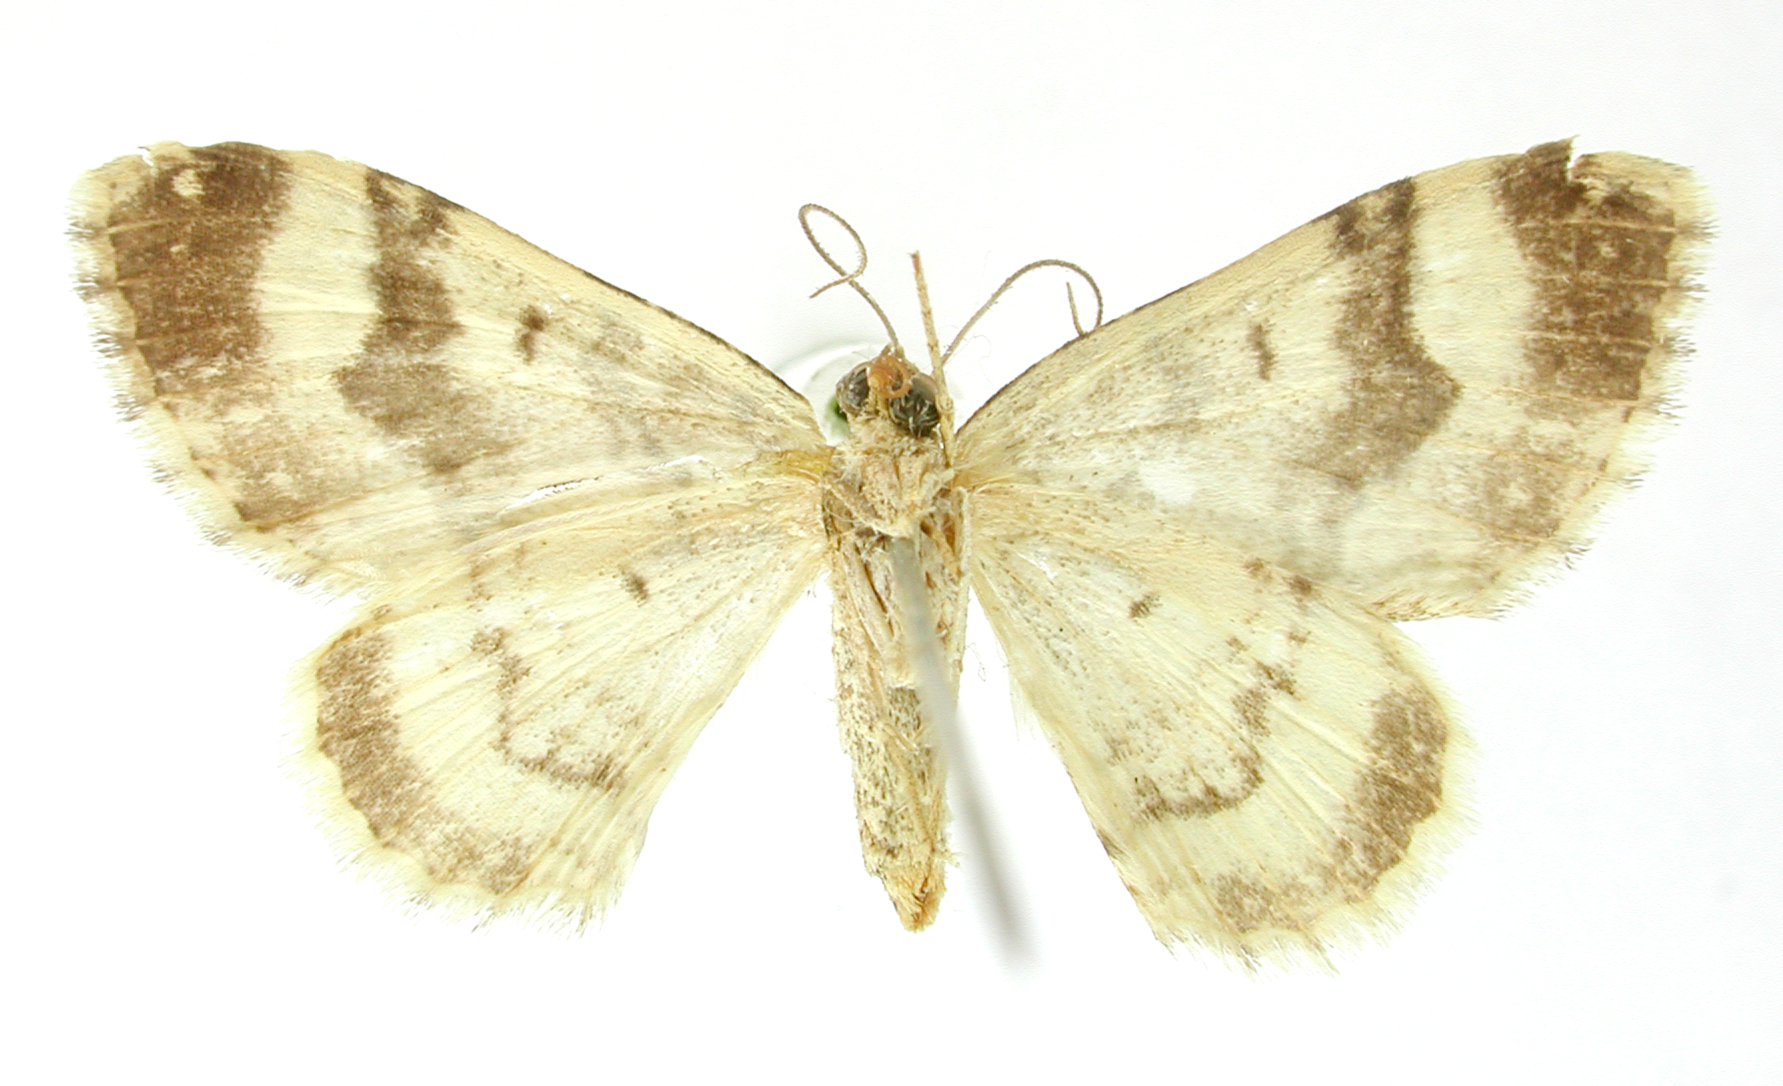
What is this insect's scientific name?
Hammaptera colonaria
